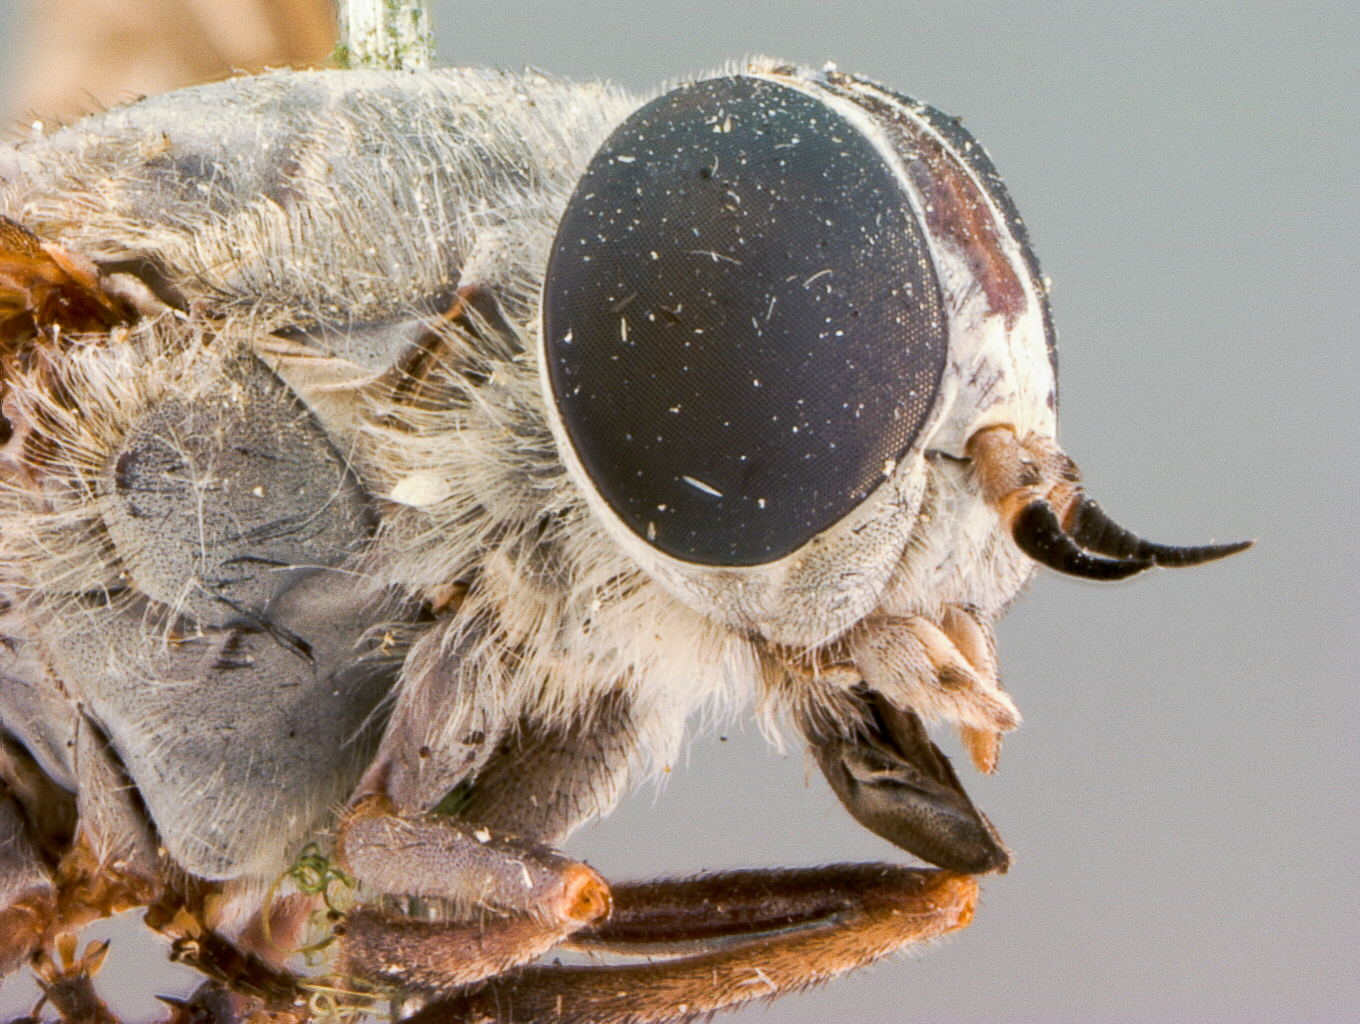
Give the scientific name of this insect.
Apatolestes similis
